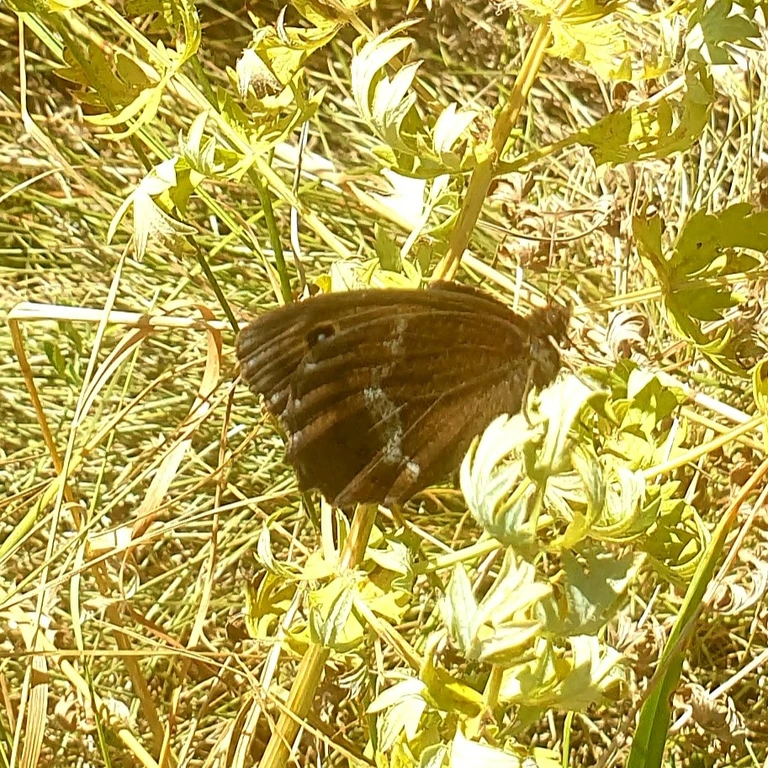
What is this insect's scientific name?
Minois dryas
